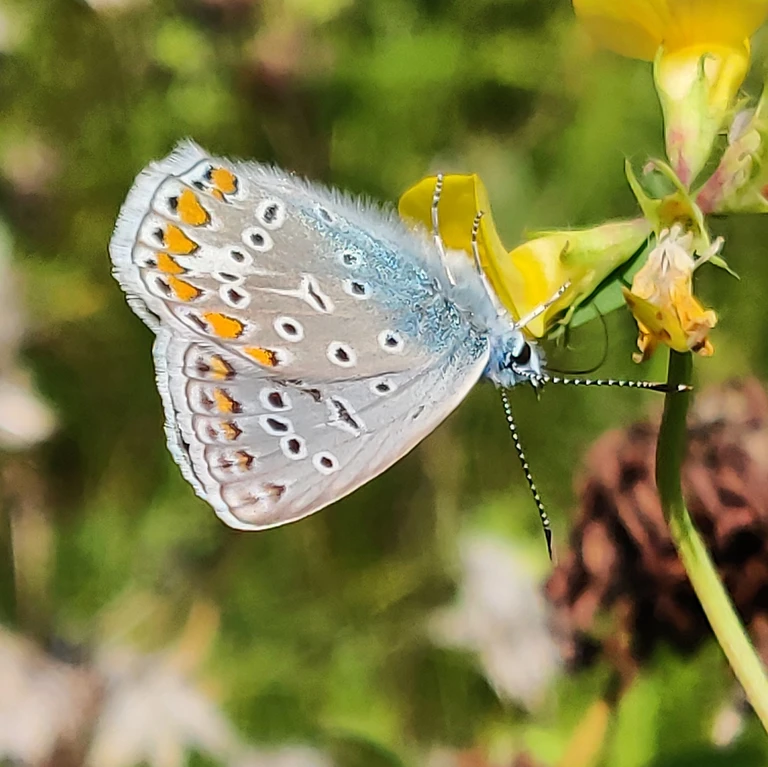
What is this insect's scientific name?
Polyommatus icarus
